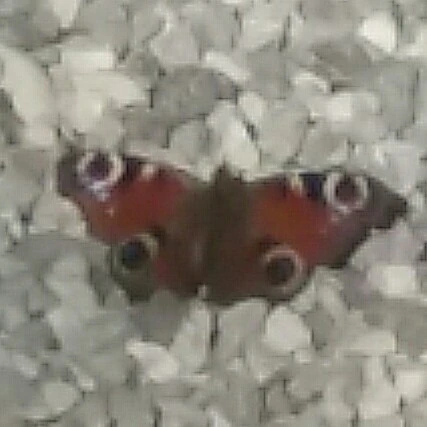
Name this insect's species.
Aglais io
